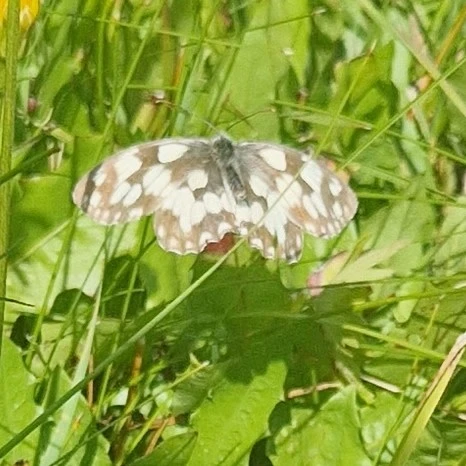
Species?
Melanargia galathea
